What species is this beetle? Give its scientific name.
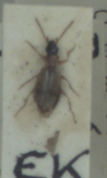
Philorhizus melanocephalus
